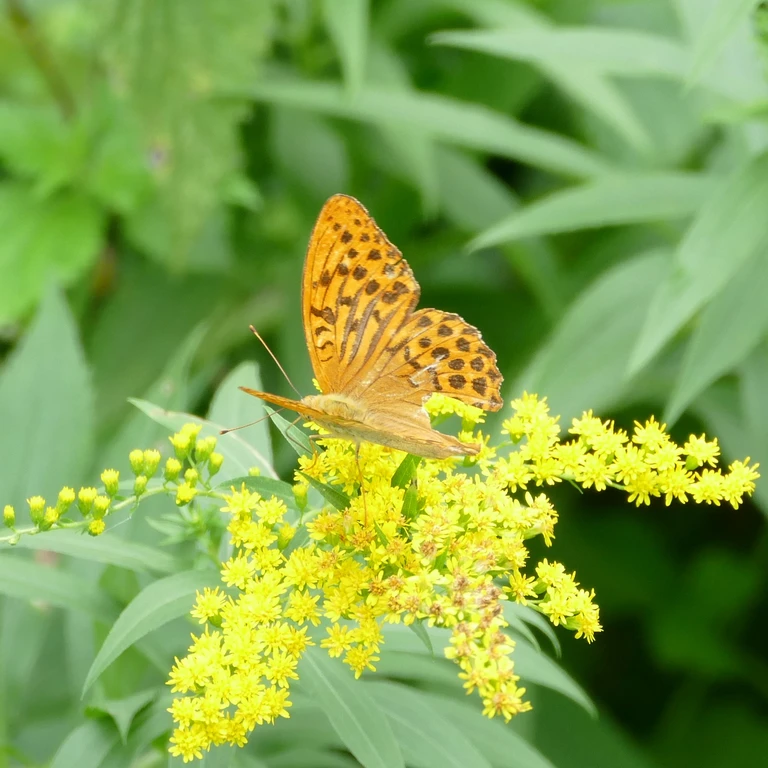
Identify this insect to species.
Argynnis paphia
